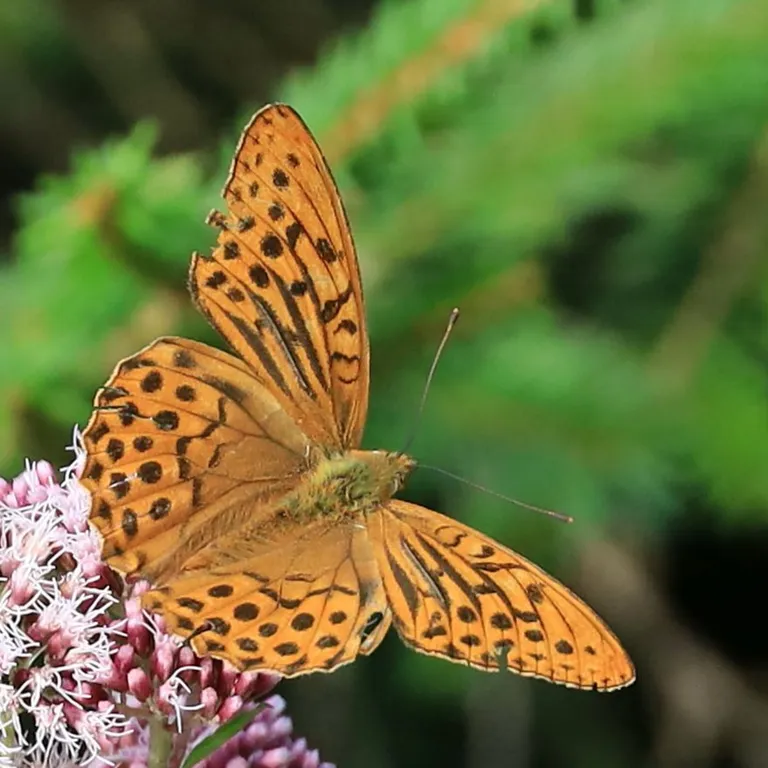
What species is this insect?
Argynnis paphia
